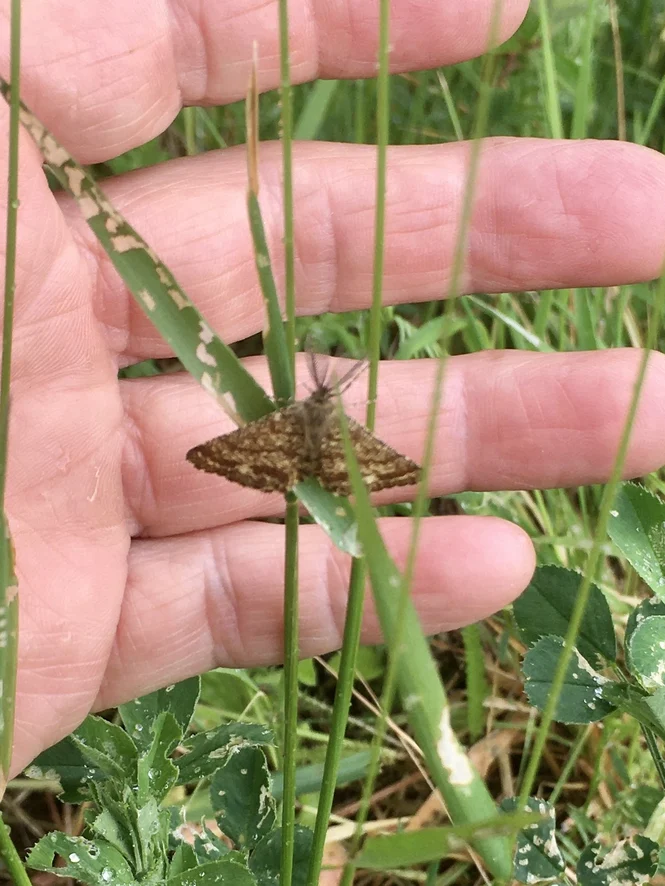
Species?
Ematurga atomaria
